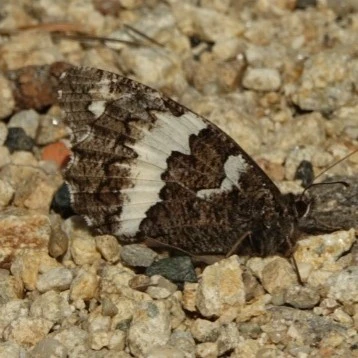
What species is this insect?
Brintesia circe
